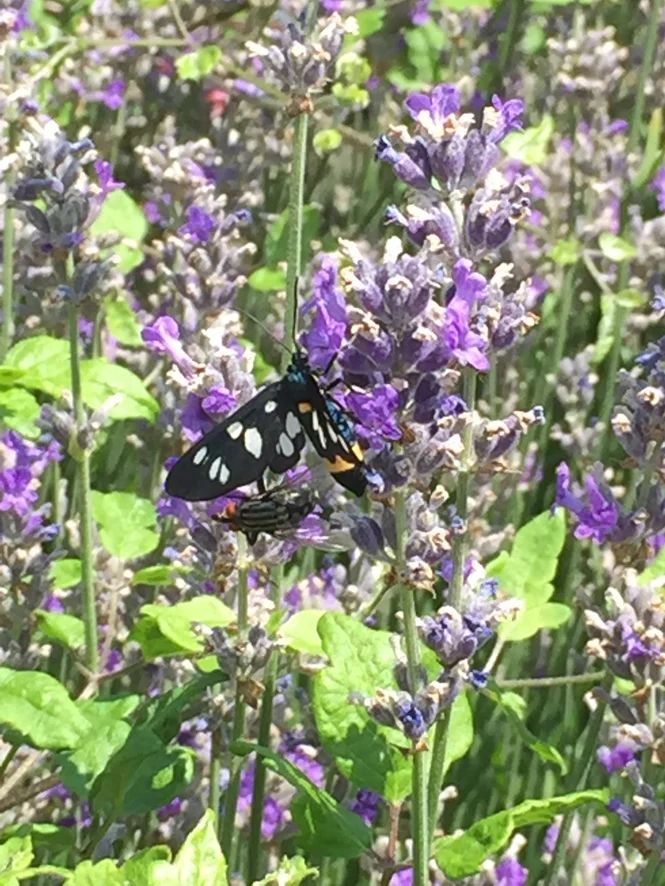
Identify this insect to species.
Amata phegea
